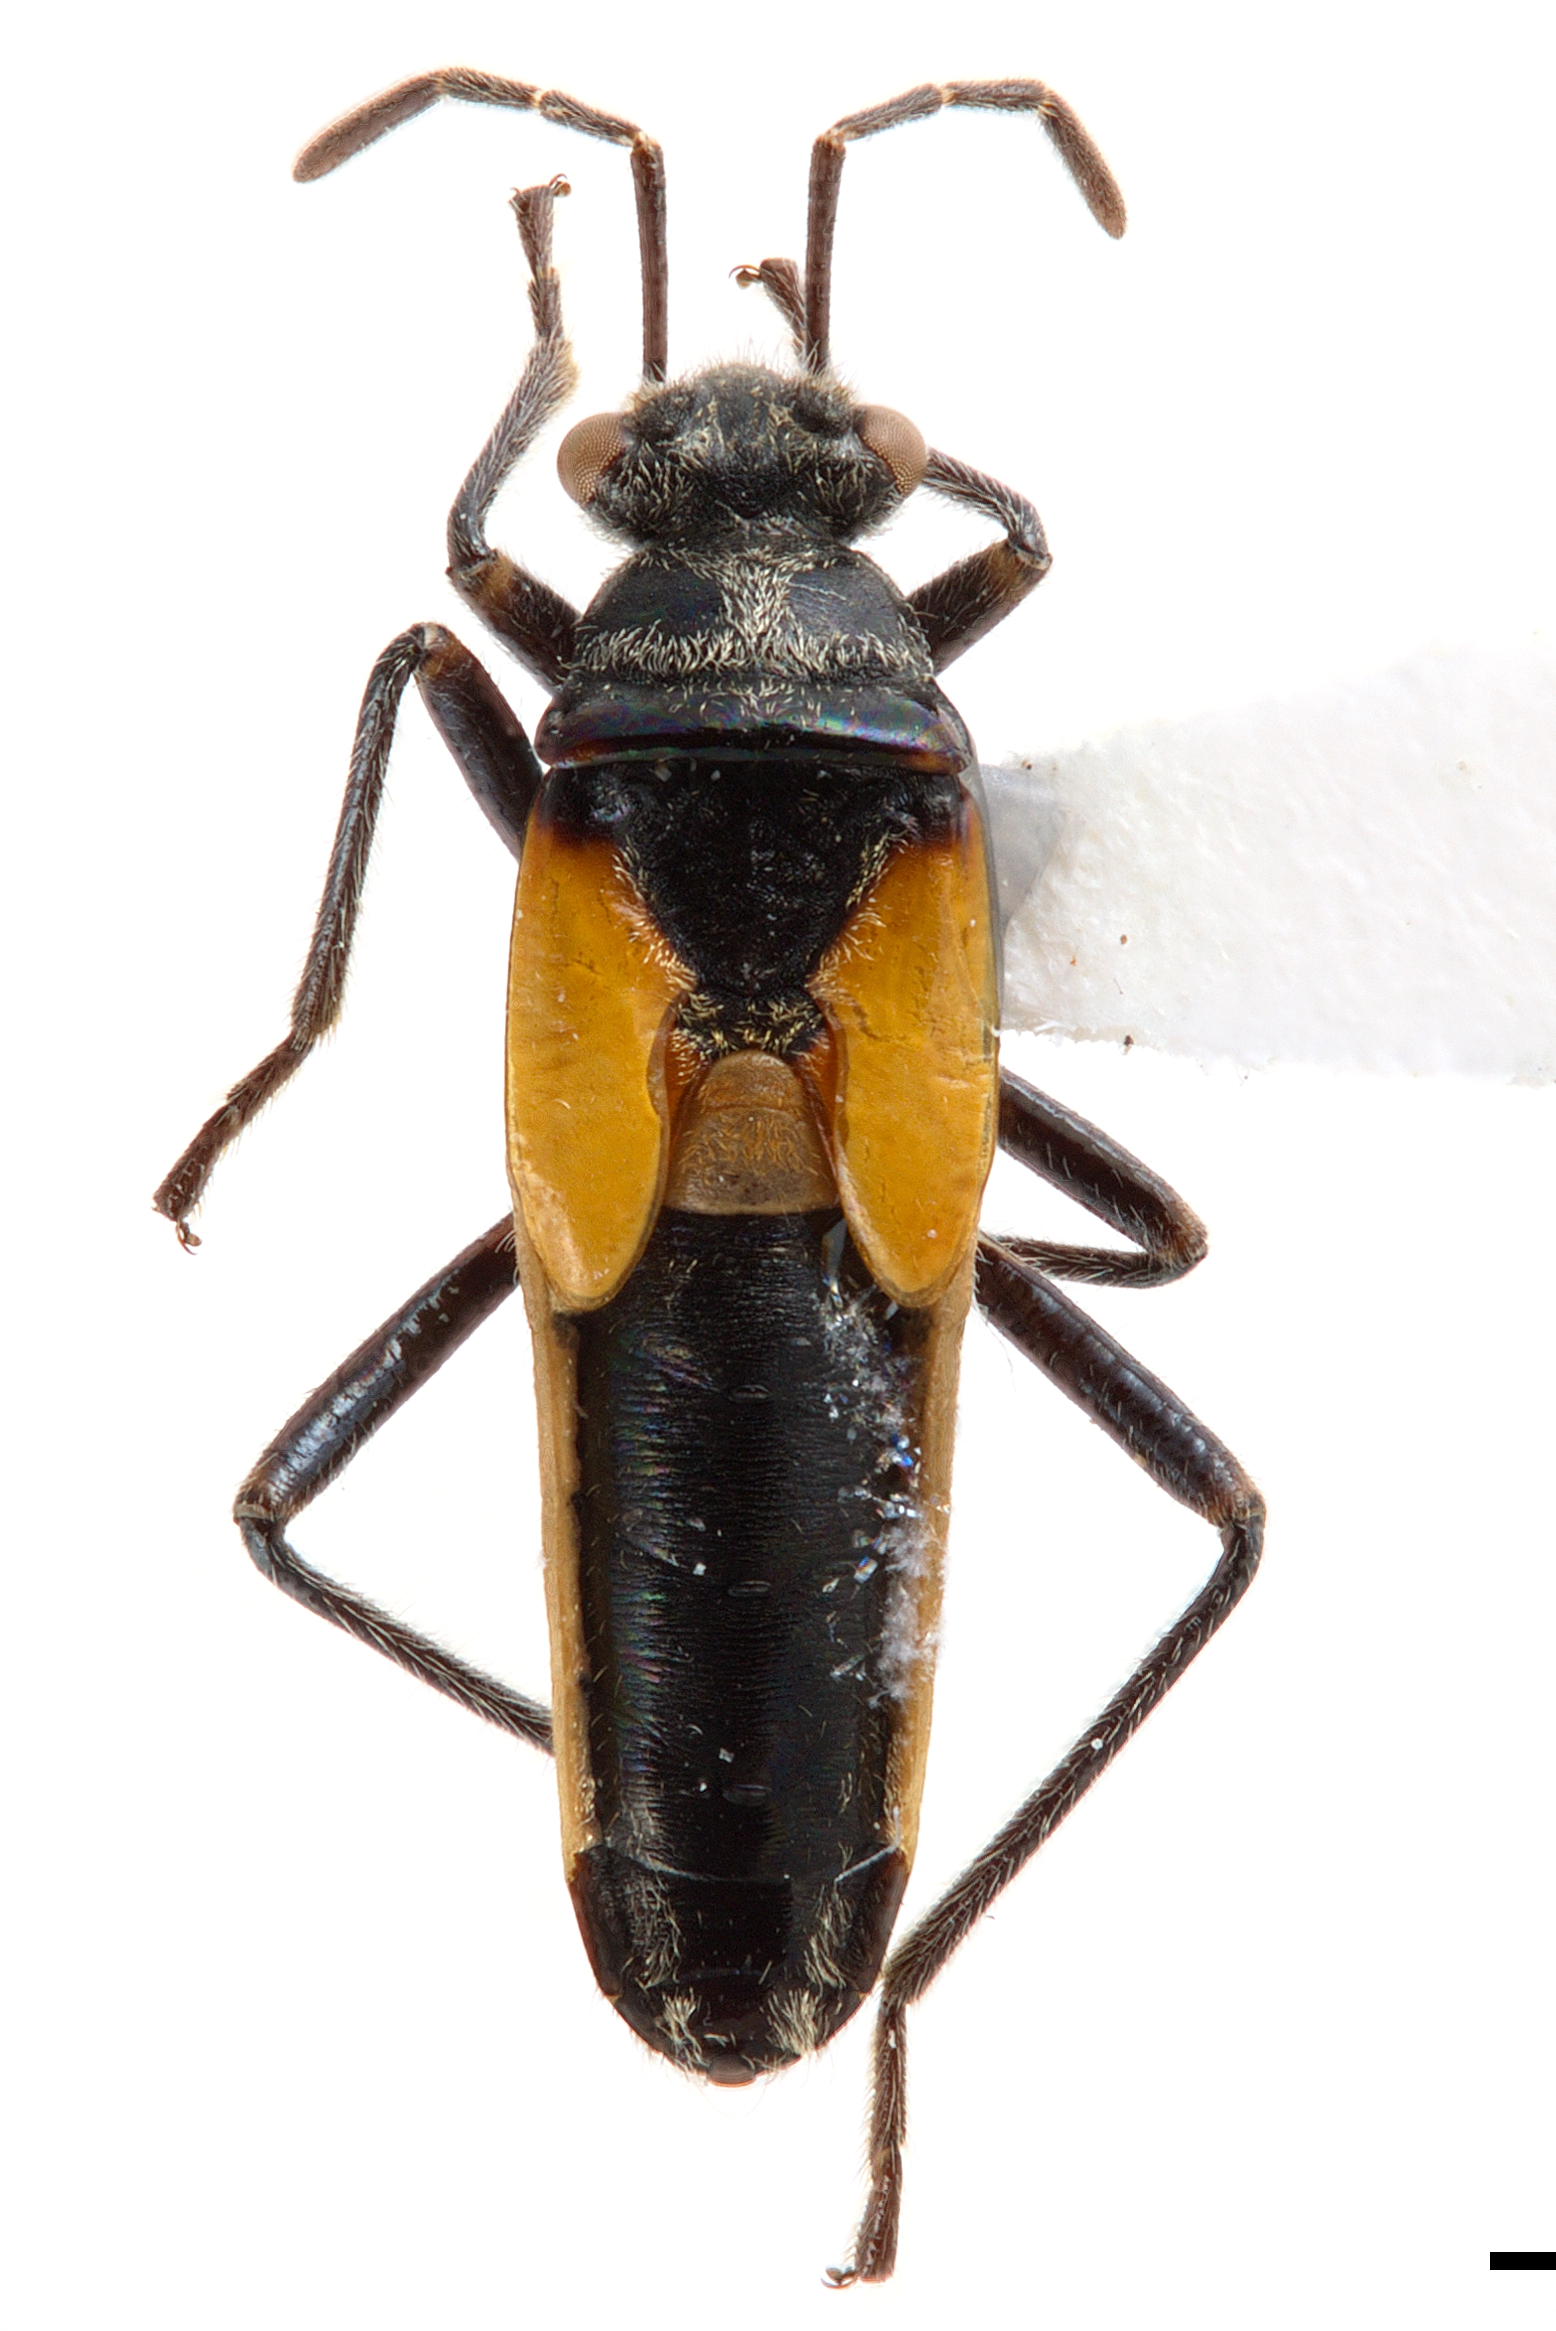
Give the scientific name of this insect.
Theraneis napoana
